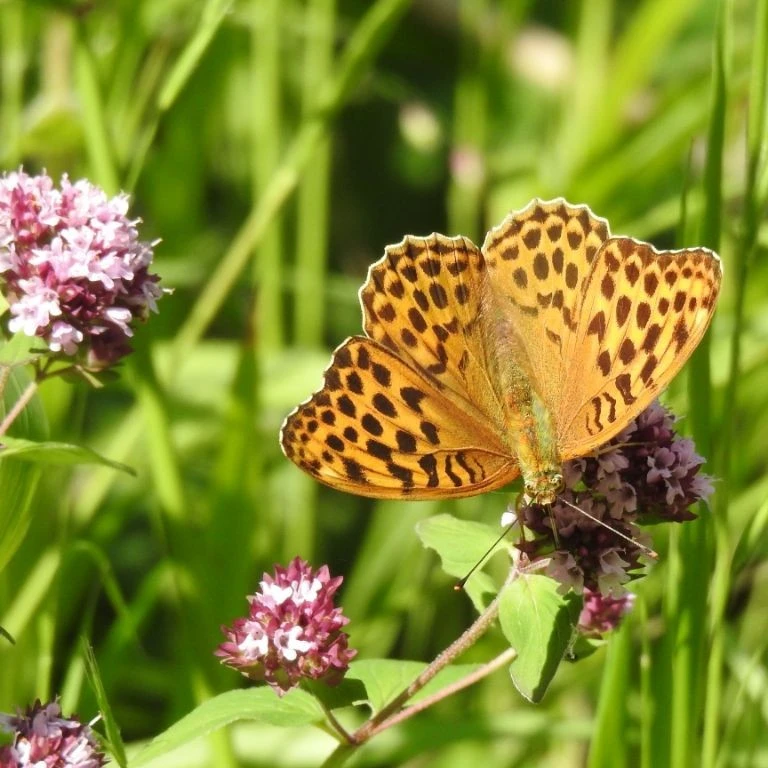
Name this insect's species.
Argynnis paphia
